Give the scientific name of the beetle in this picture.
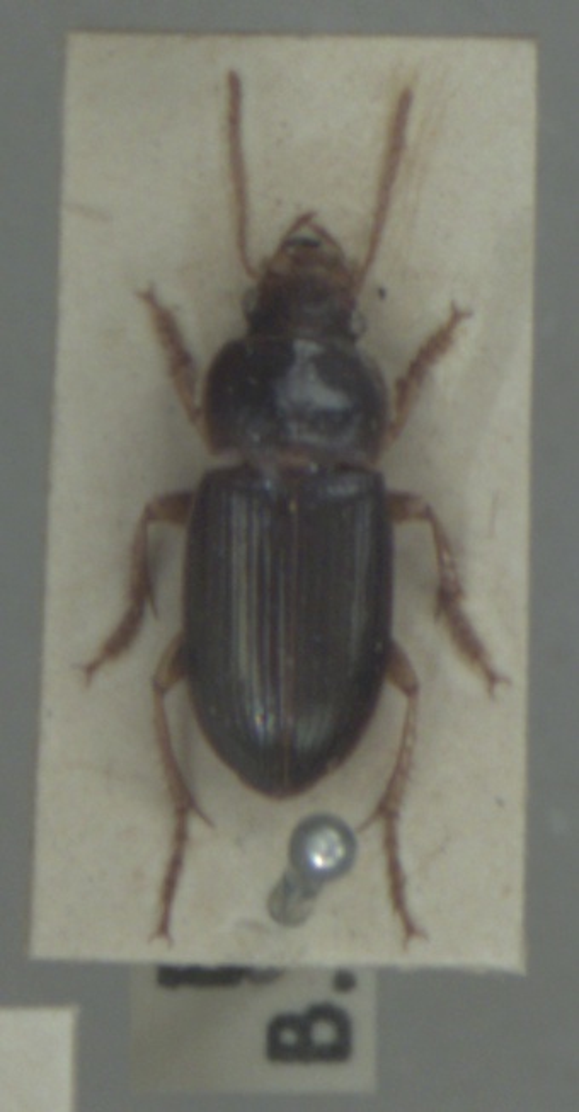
Harpalus smaragdinus
